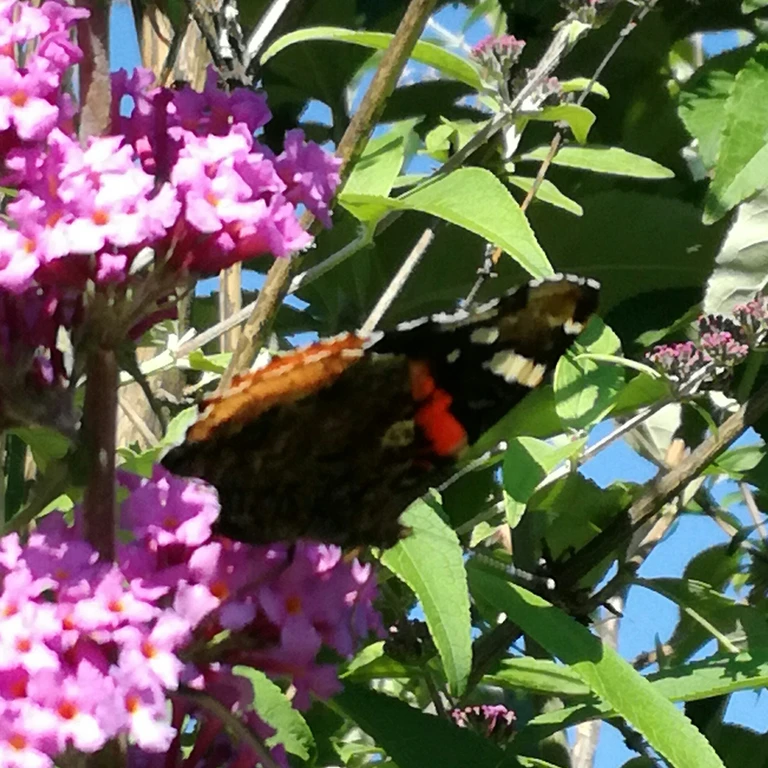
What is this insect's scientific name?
Vanessa atalanta
